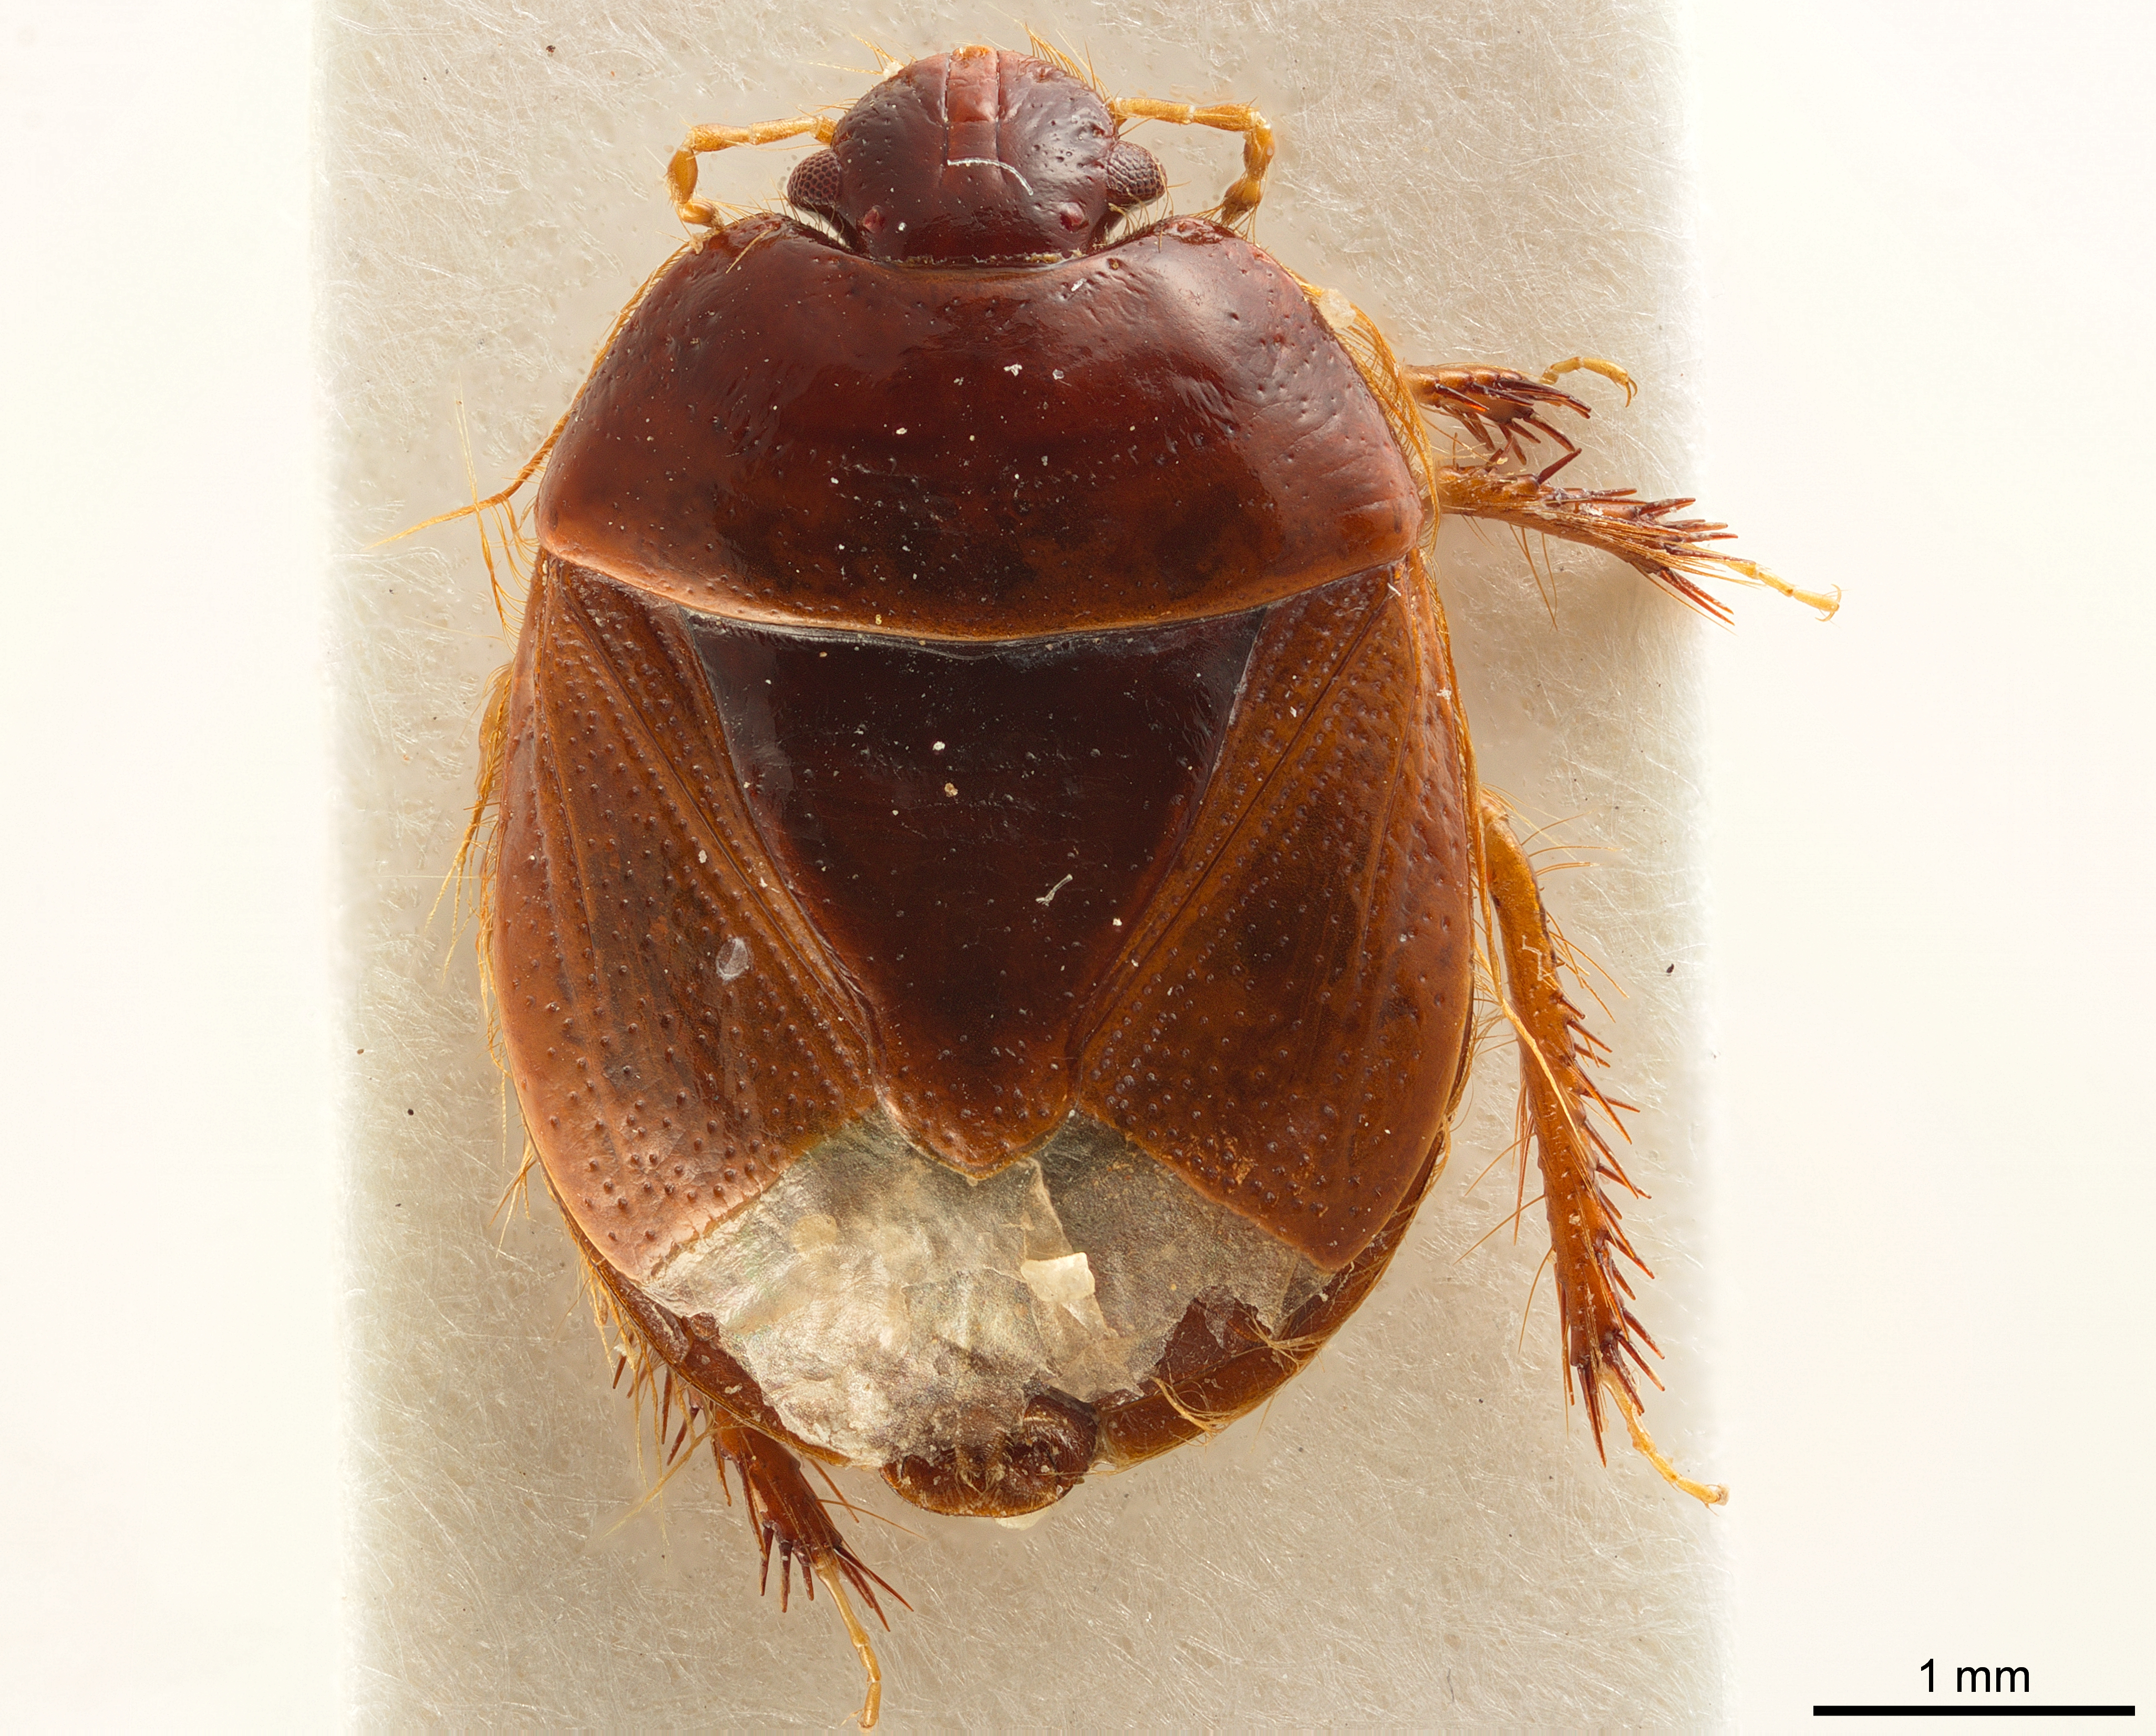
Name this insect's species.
Amaurocoris curtus
